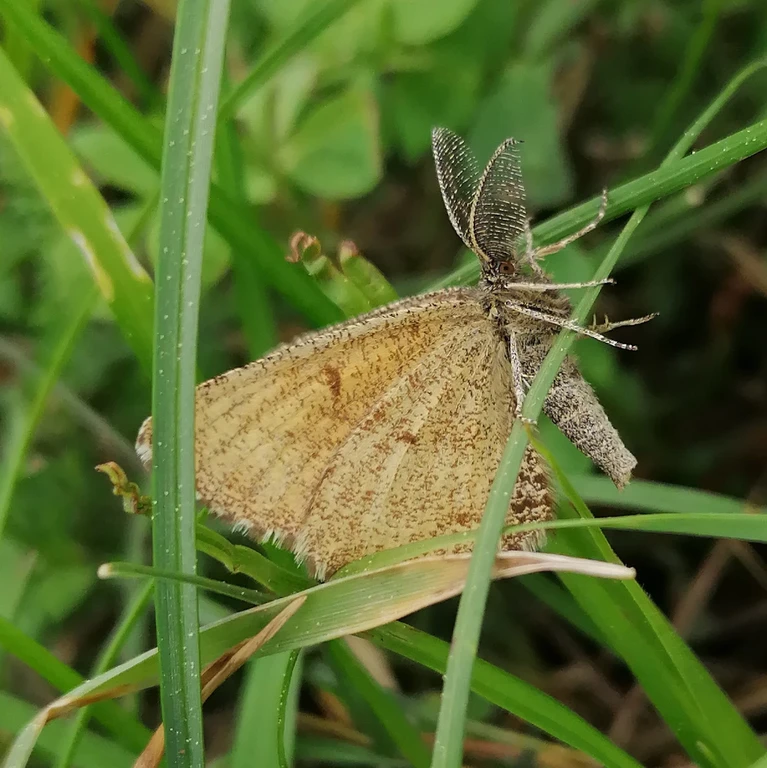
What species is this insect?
Ematurga atomaria
